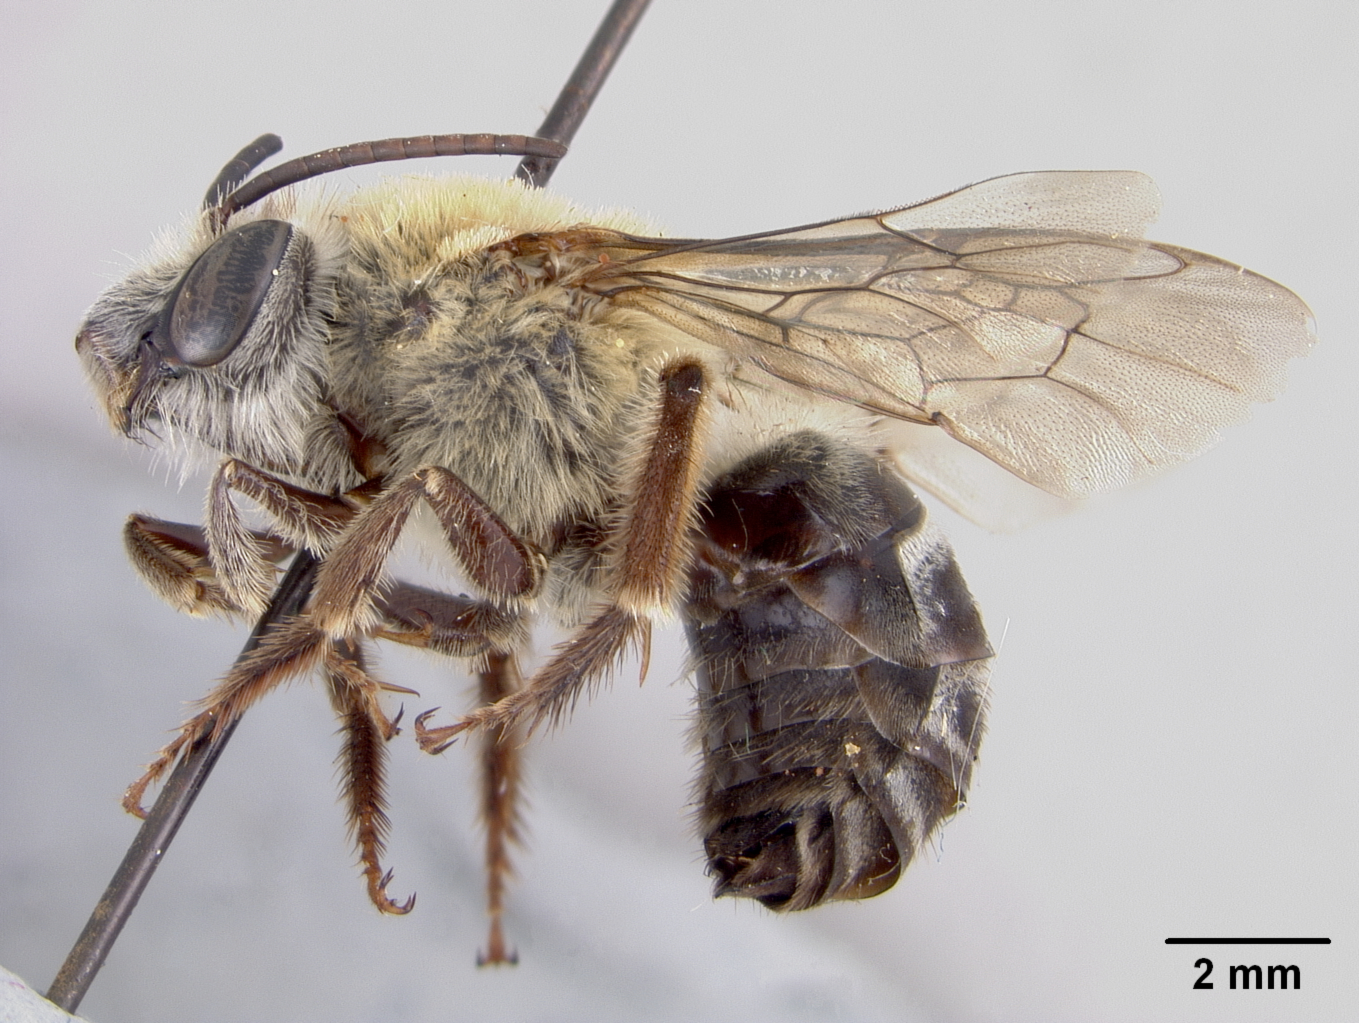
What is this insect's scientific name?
Melissodes crassidentata
